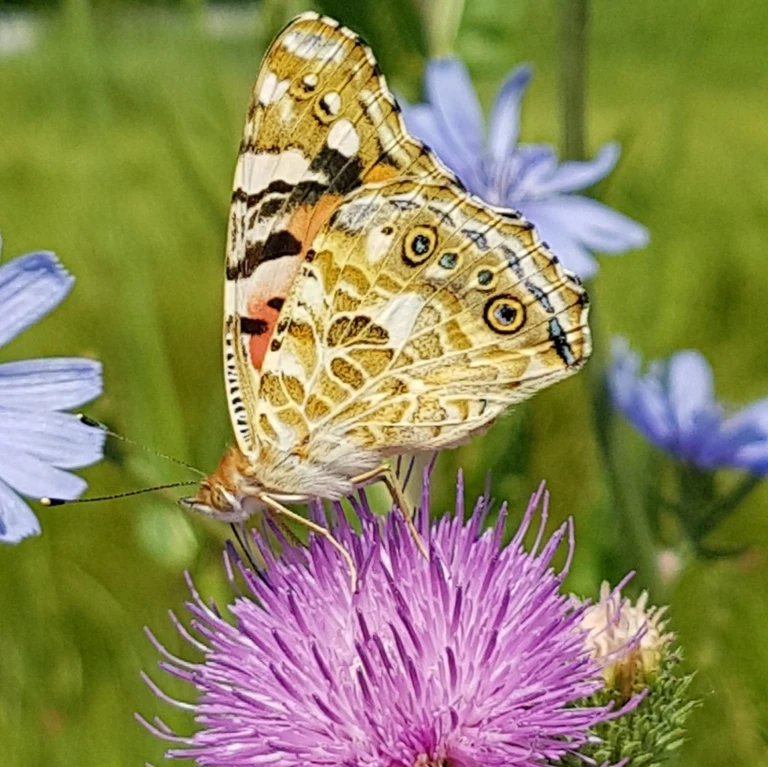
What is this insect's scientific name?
Vanessa cardui
